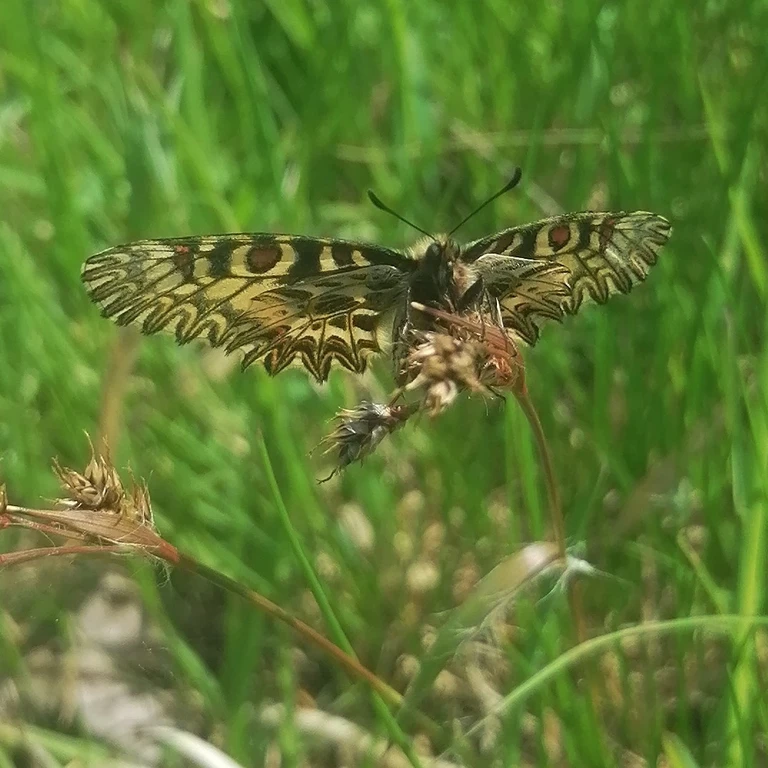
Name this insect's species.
Zerynthia polyxena
